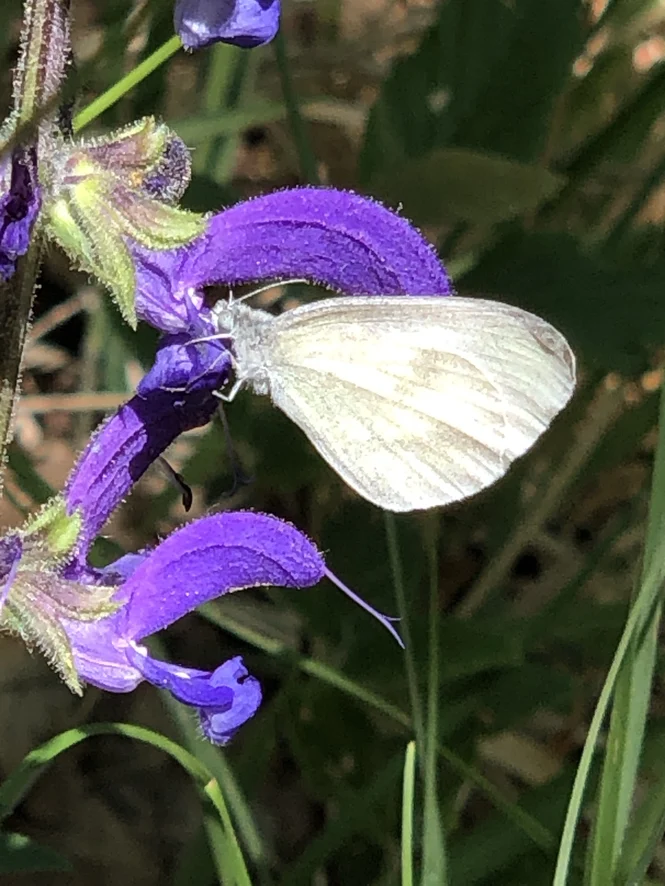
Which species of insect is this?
Leptidea sinapis/juvernica
